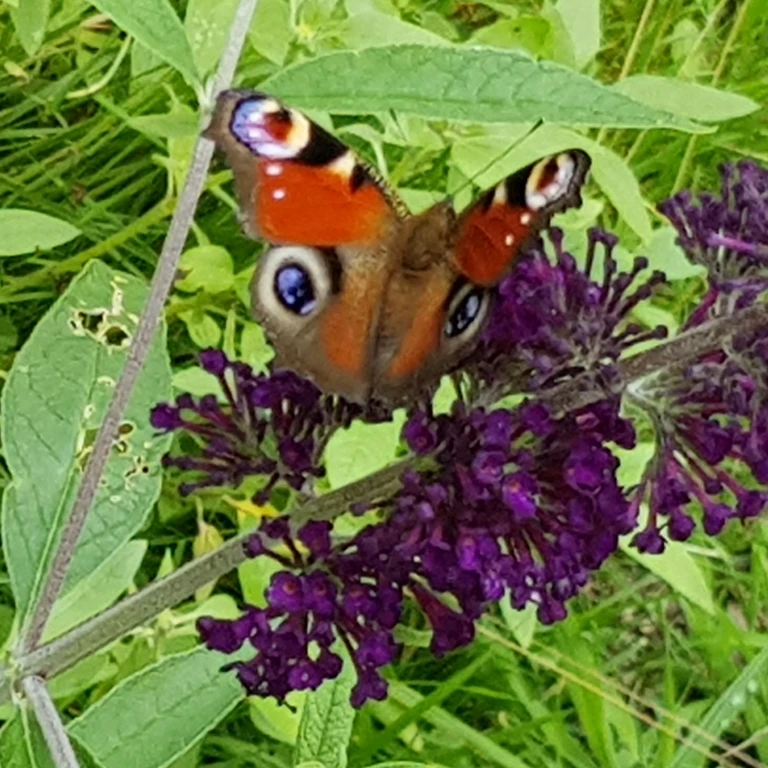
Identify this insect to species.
Aglais io
